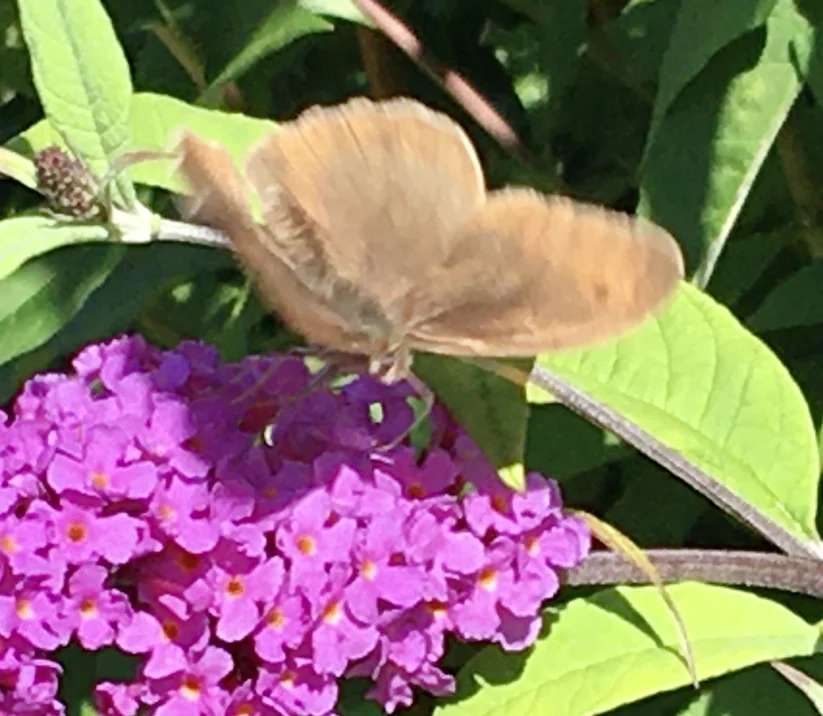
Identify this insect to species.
Maniola jurtina
